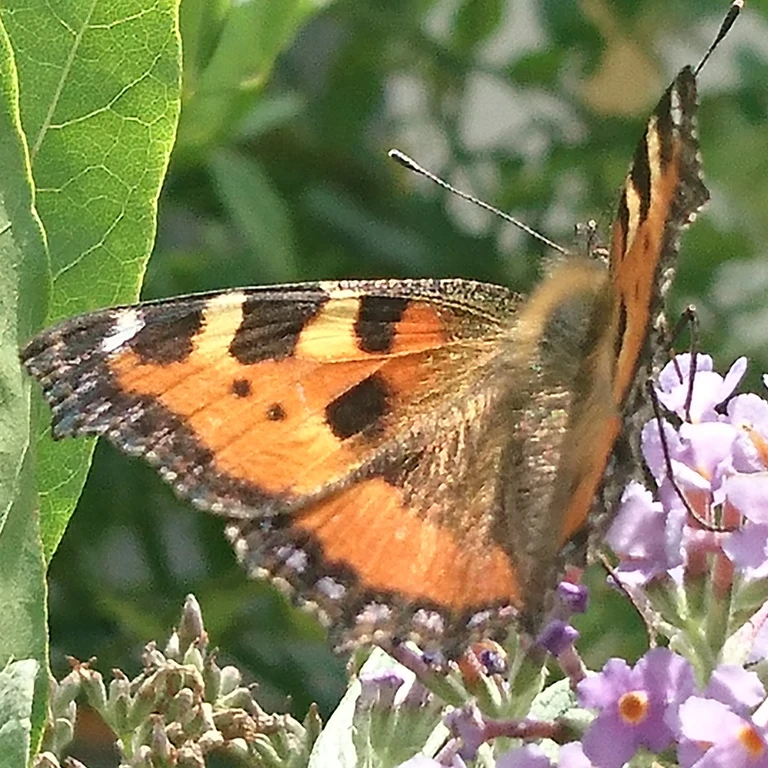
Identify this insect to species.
Aglais urticae
